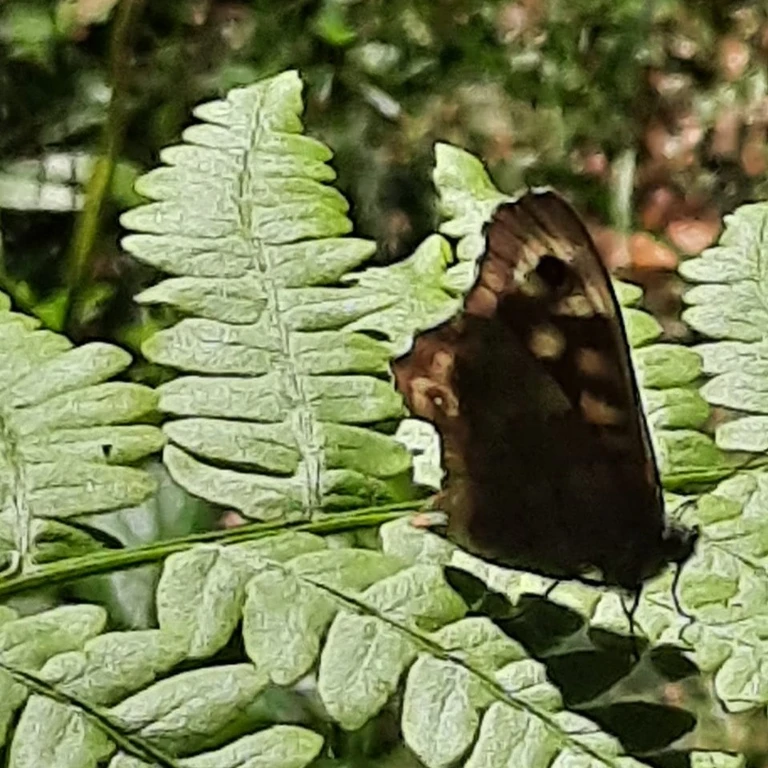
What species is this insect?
Pararge aegeria
